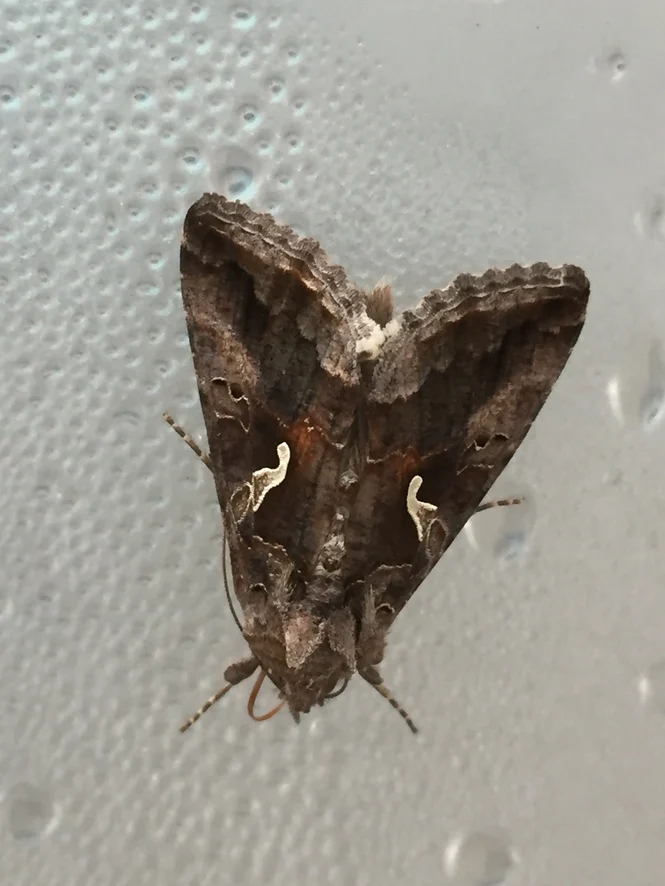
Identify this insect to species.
Autographa gamma
